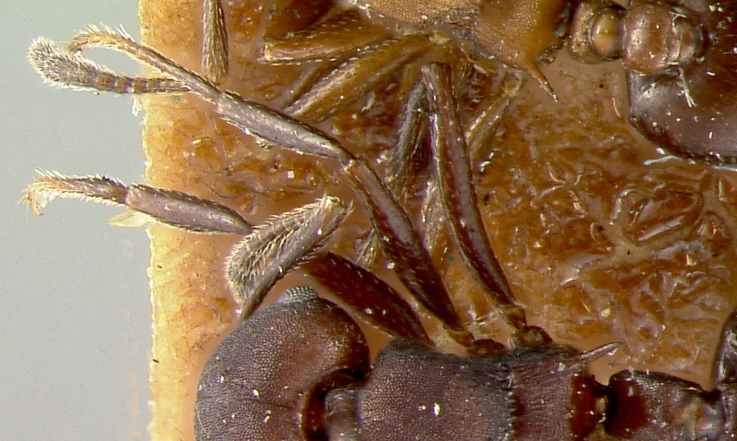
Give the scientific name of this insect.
Crematogaster formosa
